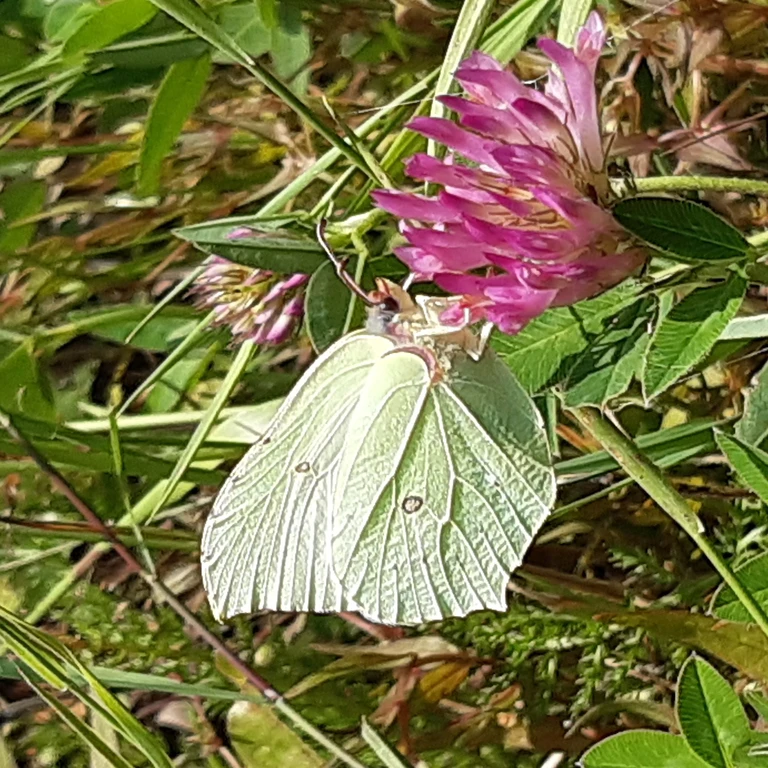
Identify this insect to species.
Gonepteryx rhamni
